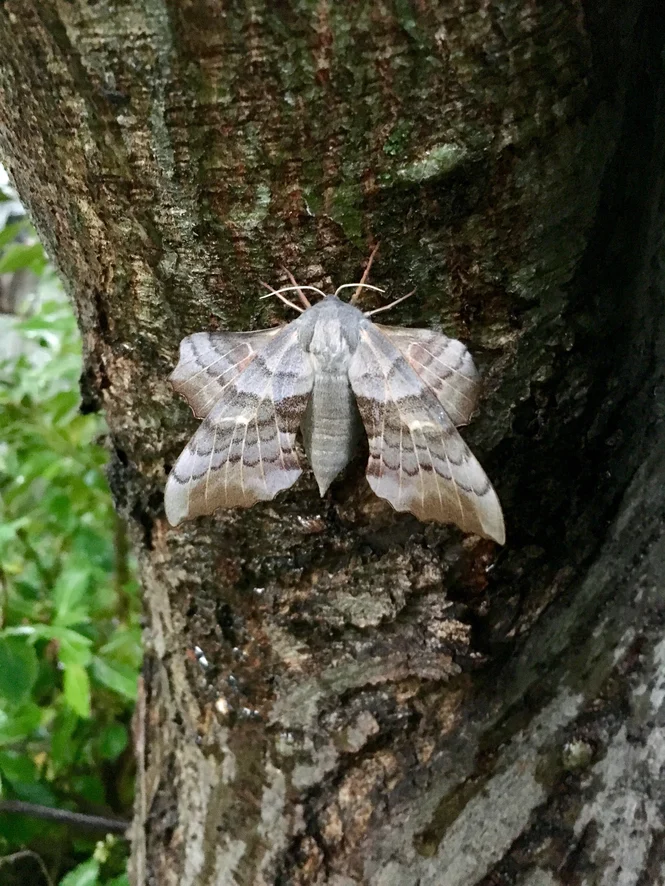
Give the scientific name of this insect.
Laothoe populi
